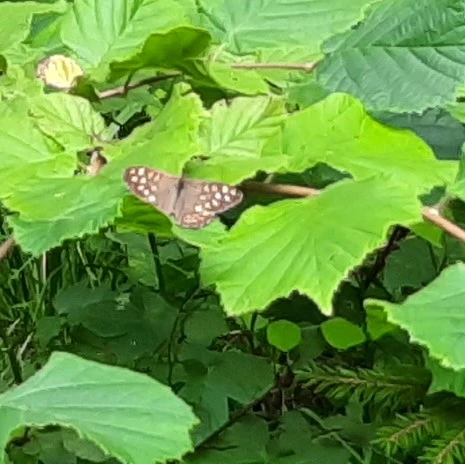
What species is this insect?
Pararge aegeria
